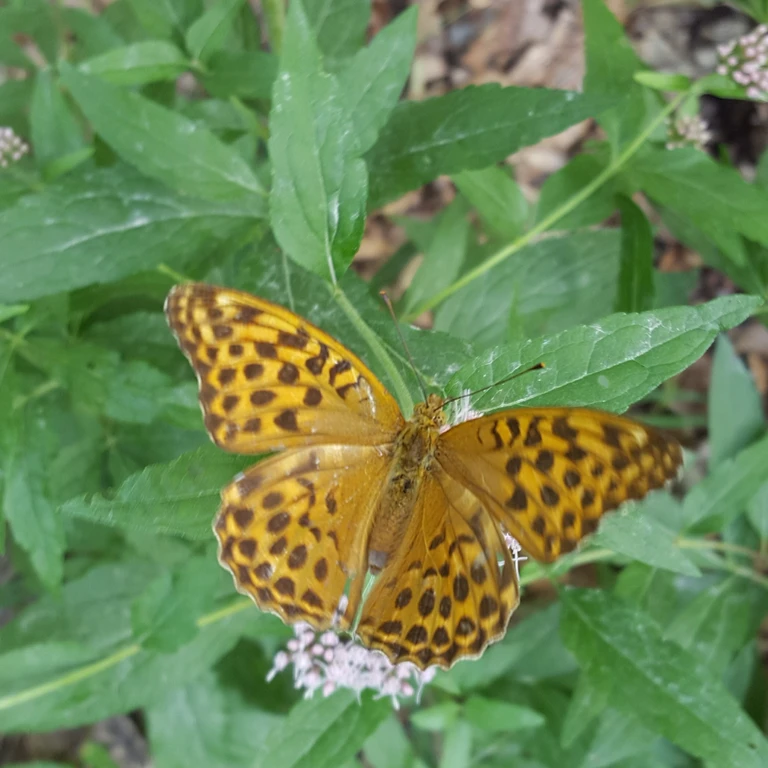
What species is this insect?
Argynnis paphia
